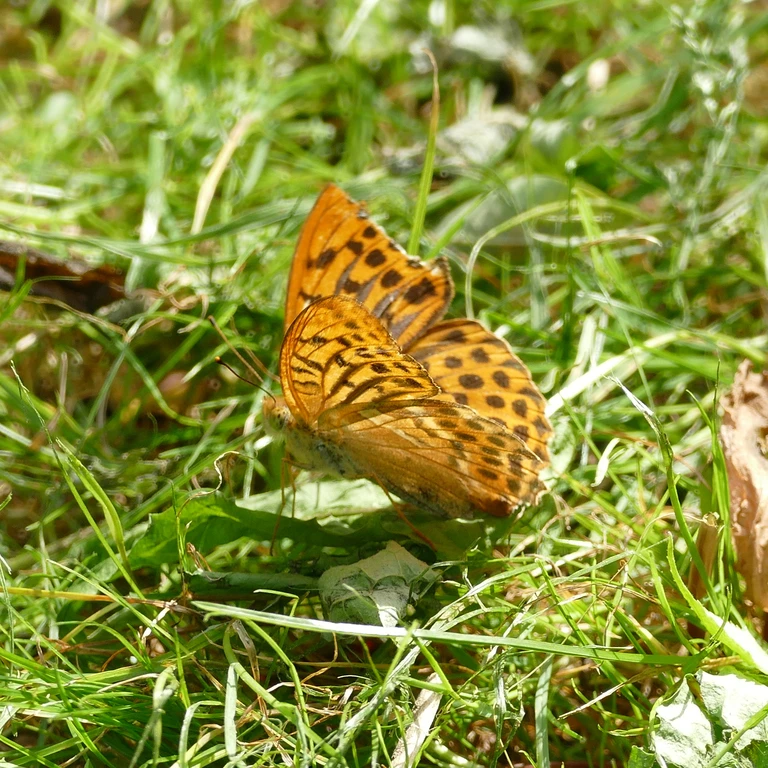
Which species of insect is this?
Argynnis paphia
